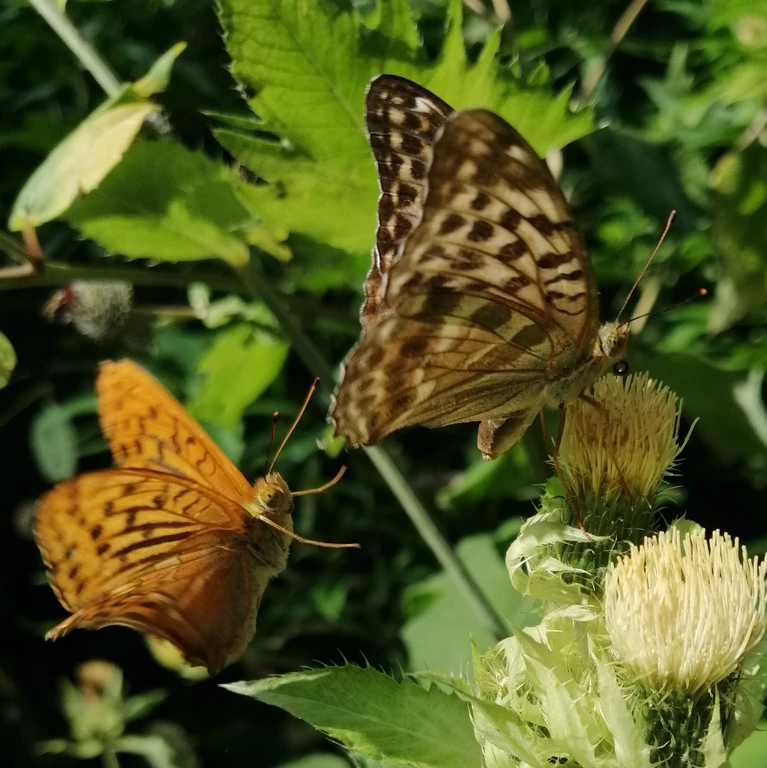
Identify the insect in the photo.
Argynnis paphia
